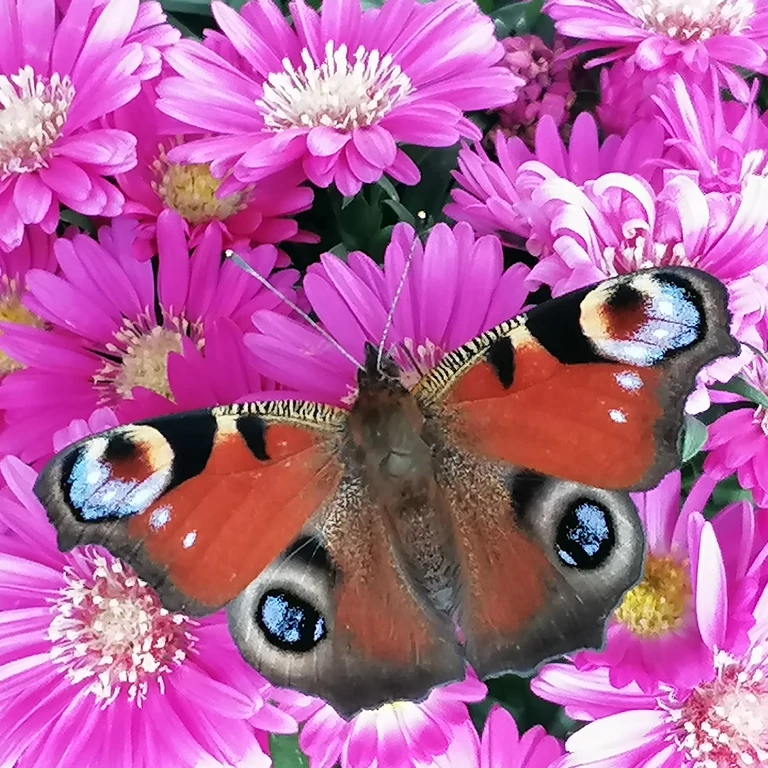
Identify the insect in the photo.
Aglais io
